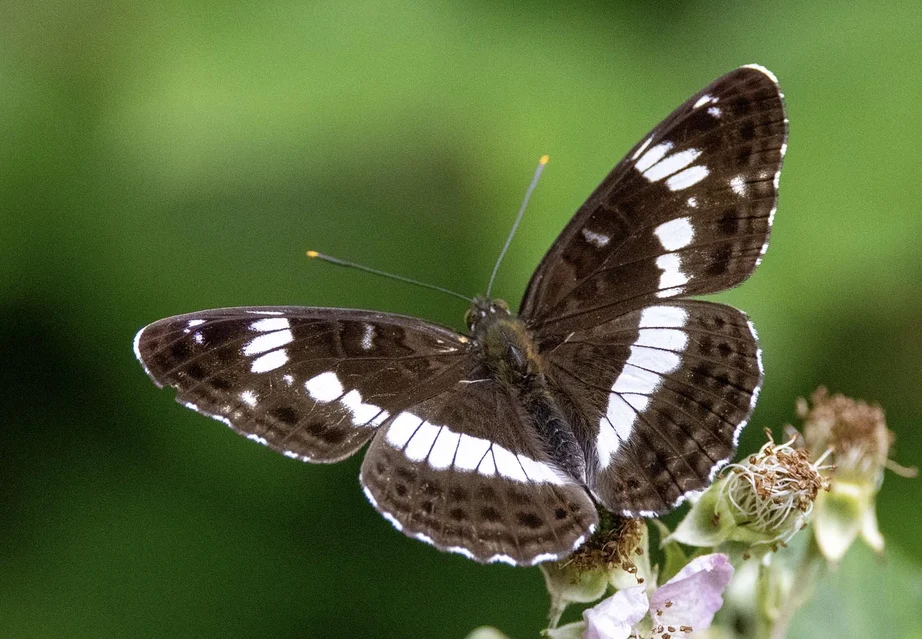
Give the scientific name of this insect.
Limenitis camilla (also Ladoga camilla)
